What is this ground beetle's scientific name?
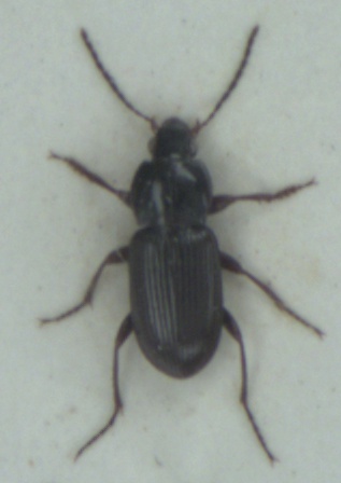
Pterostichus vernalis
